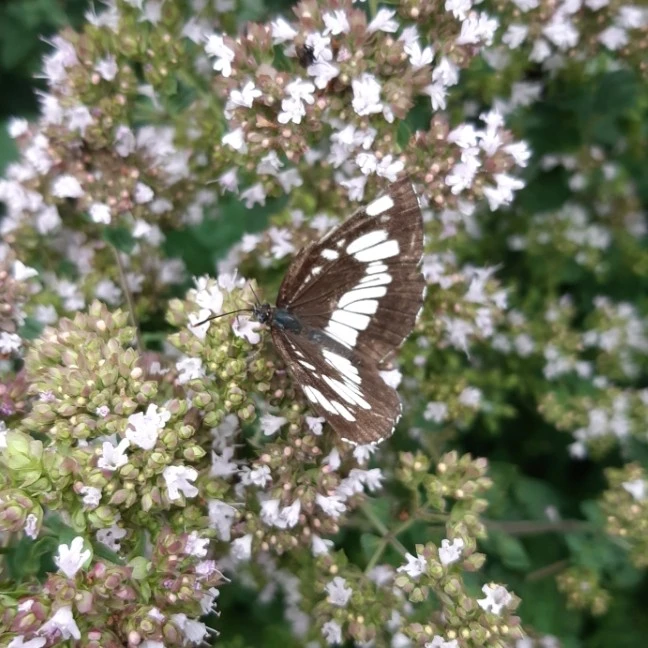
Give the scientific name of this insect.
Neptis rivularis
